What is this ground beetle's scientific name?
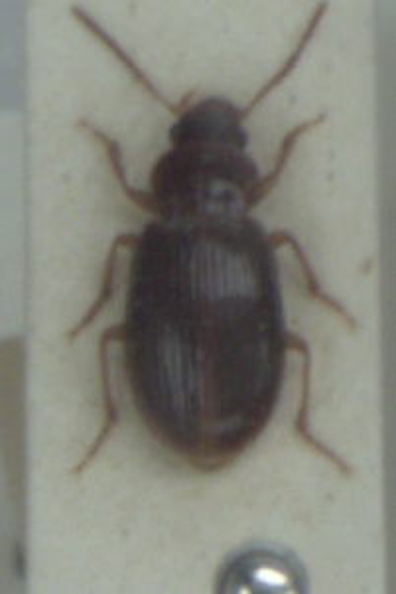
Bradycellus sharpi
